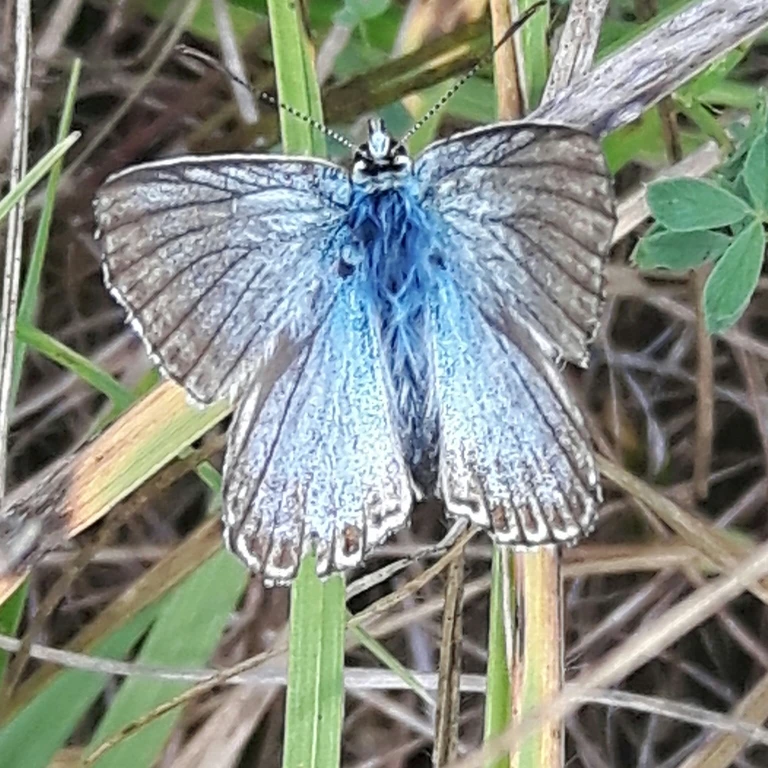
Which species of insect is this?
Lysandra coridon
